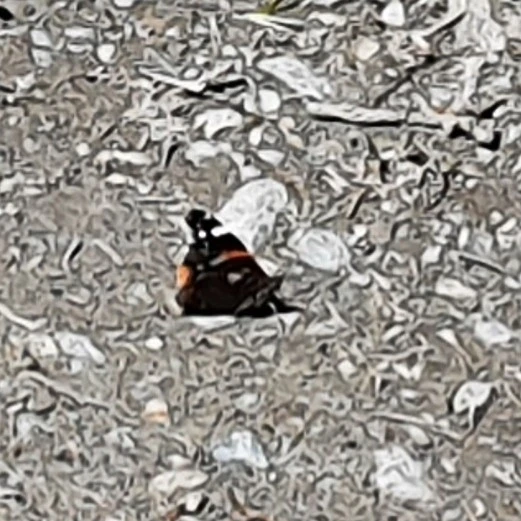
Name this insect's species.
Vanessa atalanta
